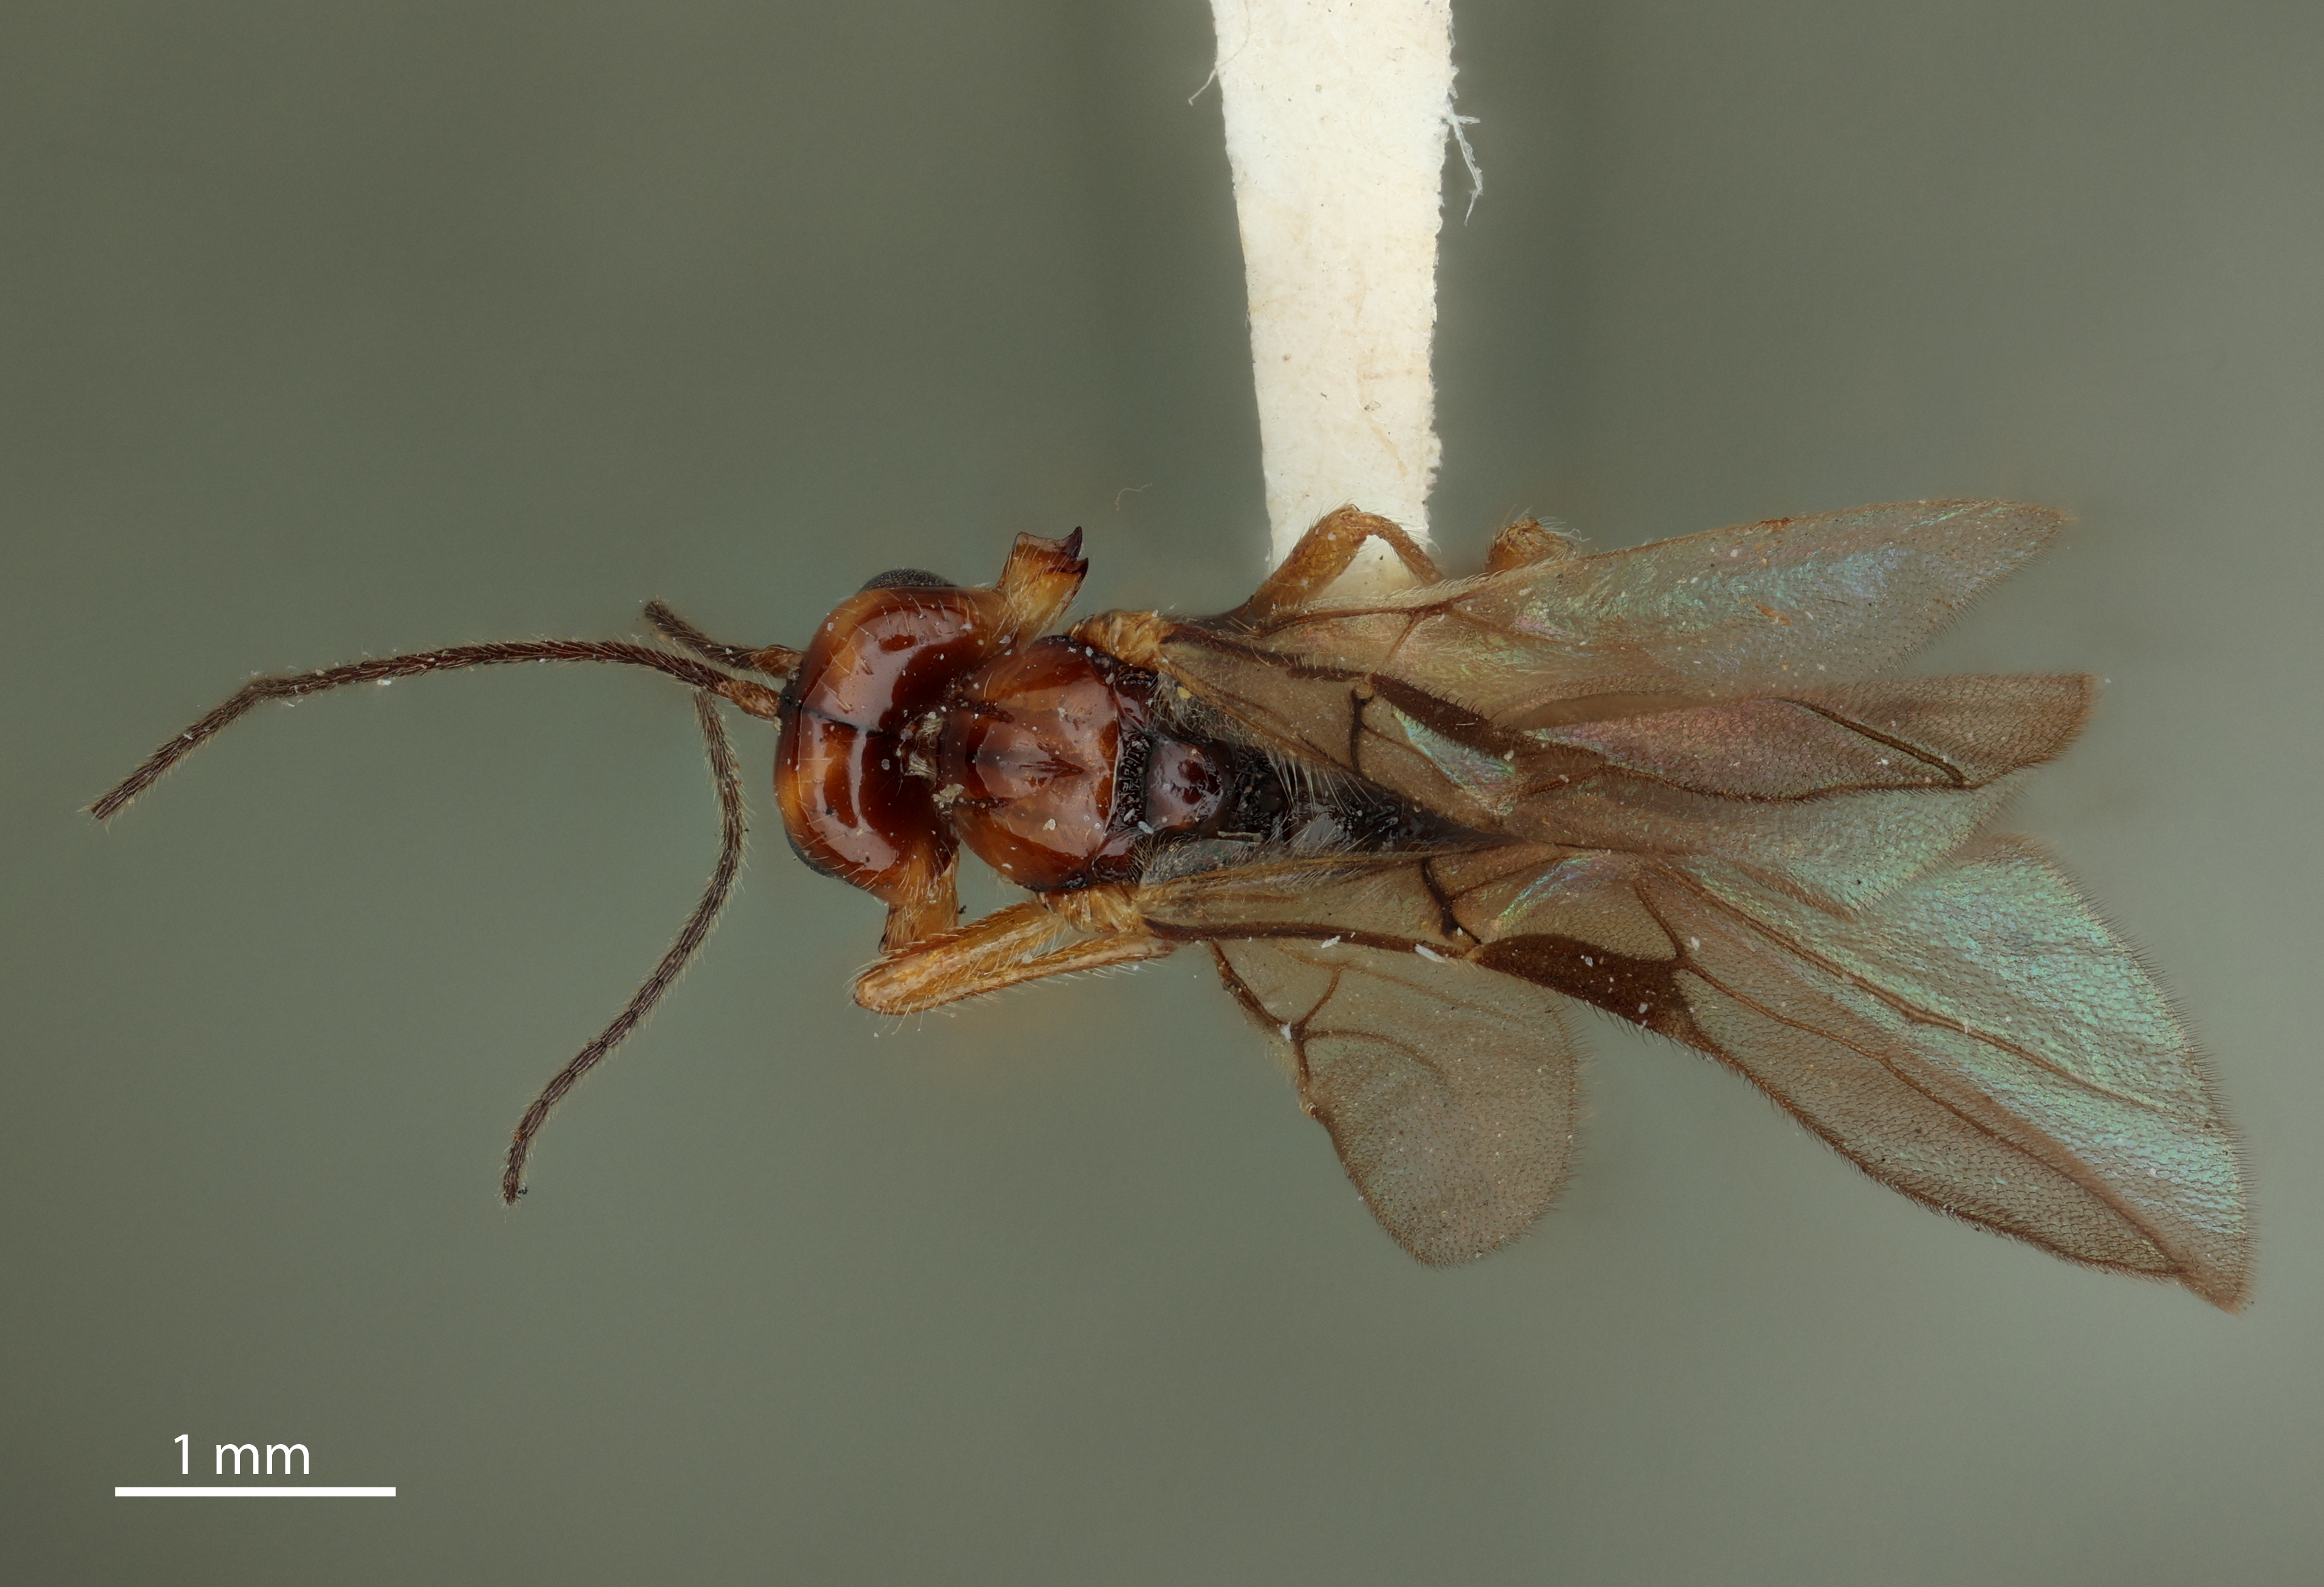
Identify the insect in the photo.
Phaenocarpa fervida
